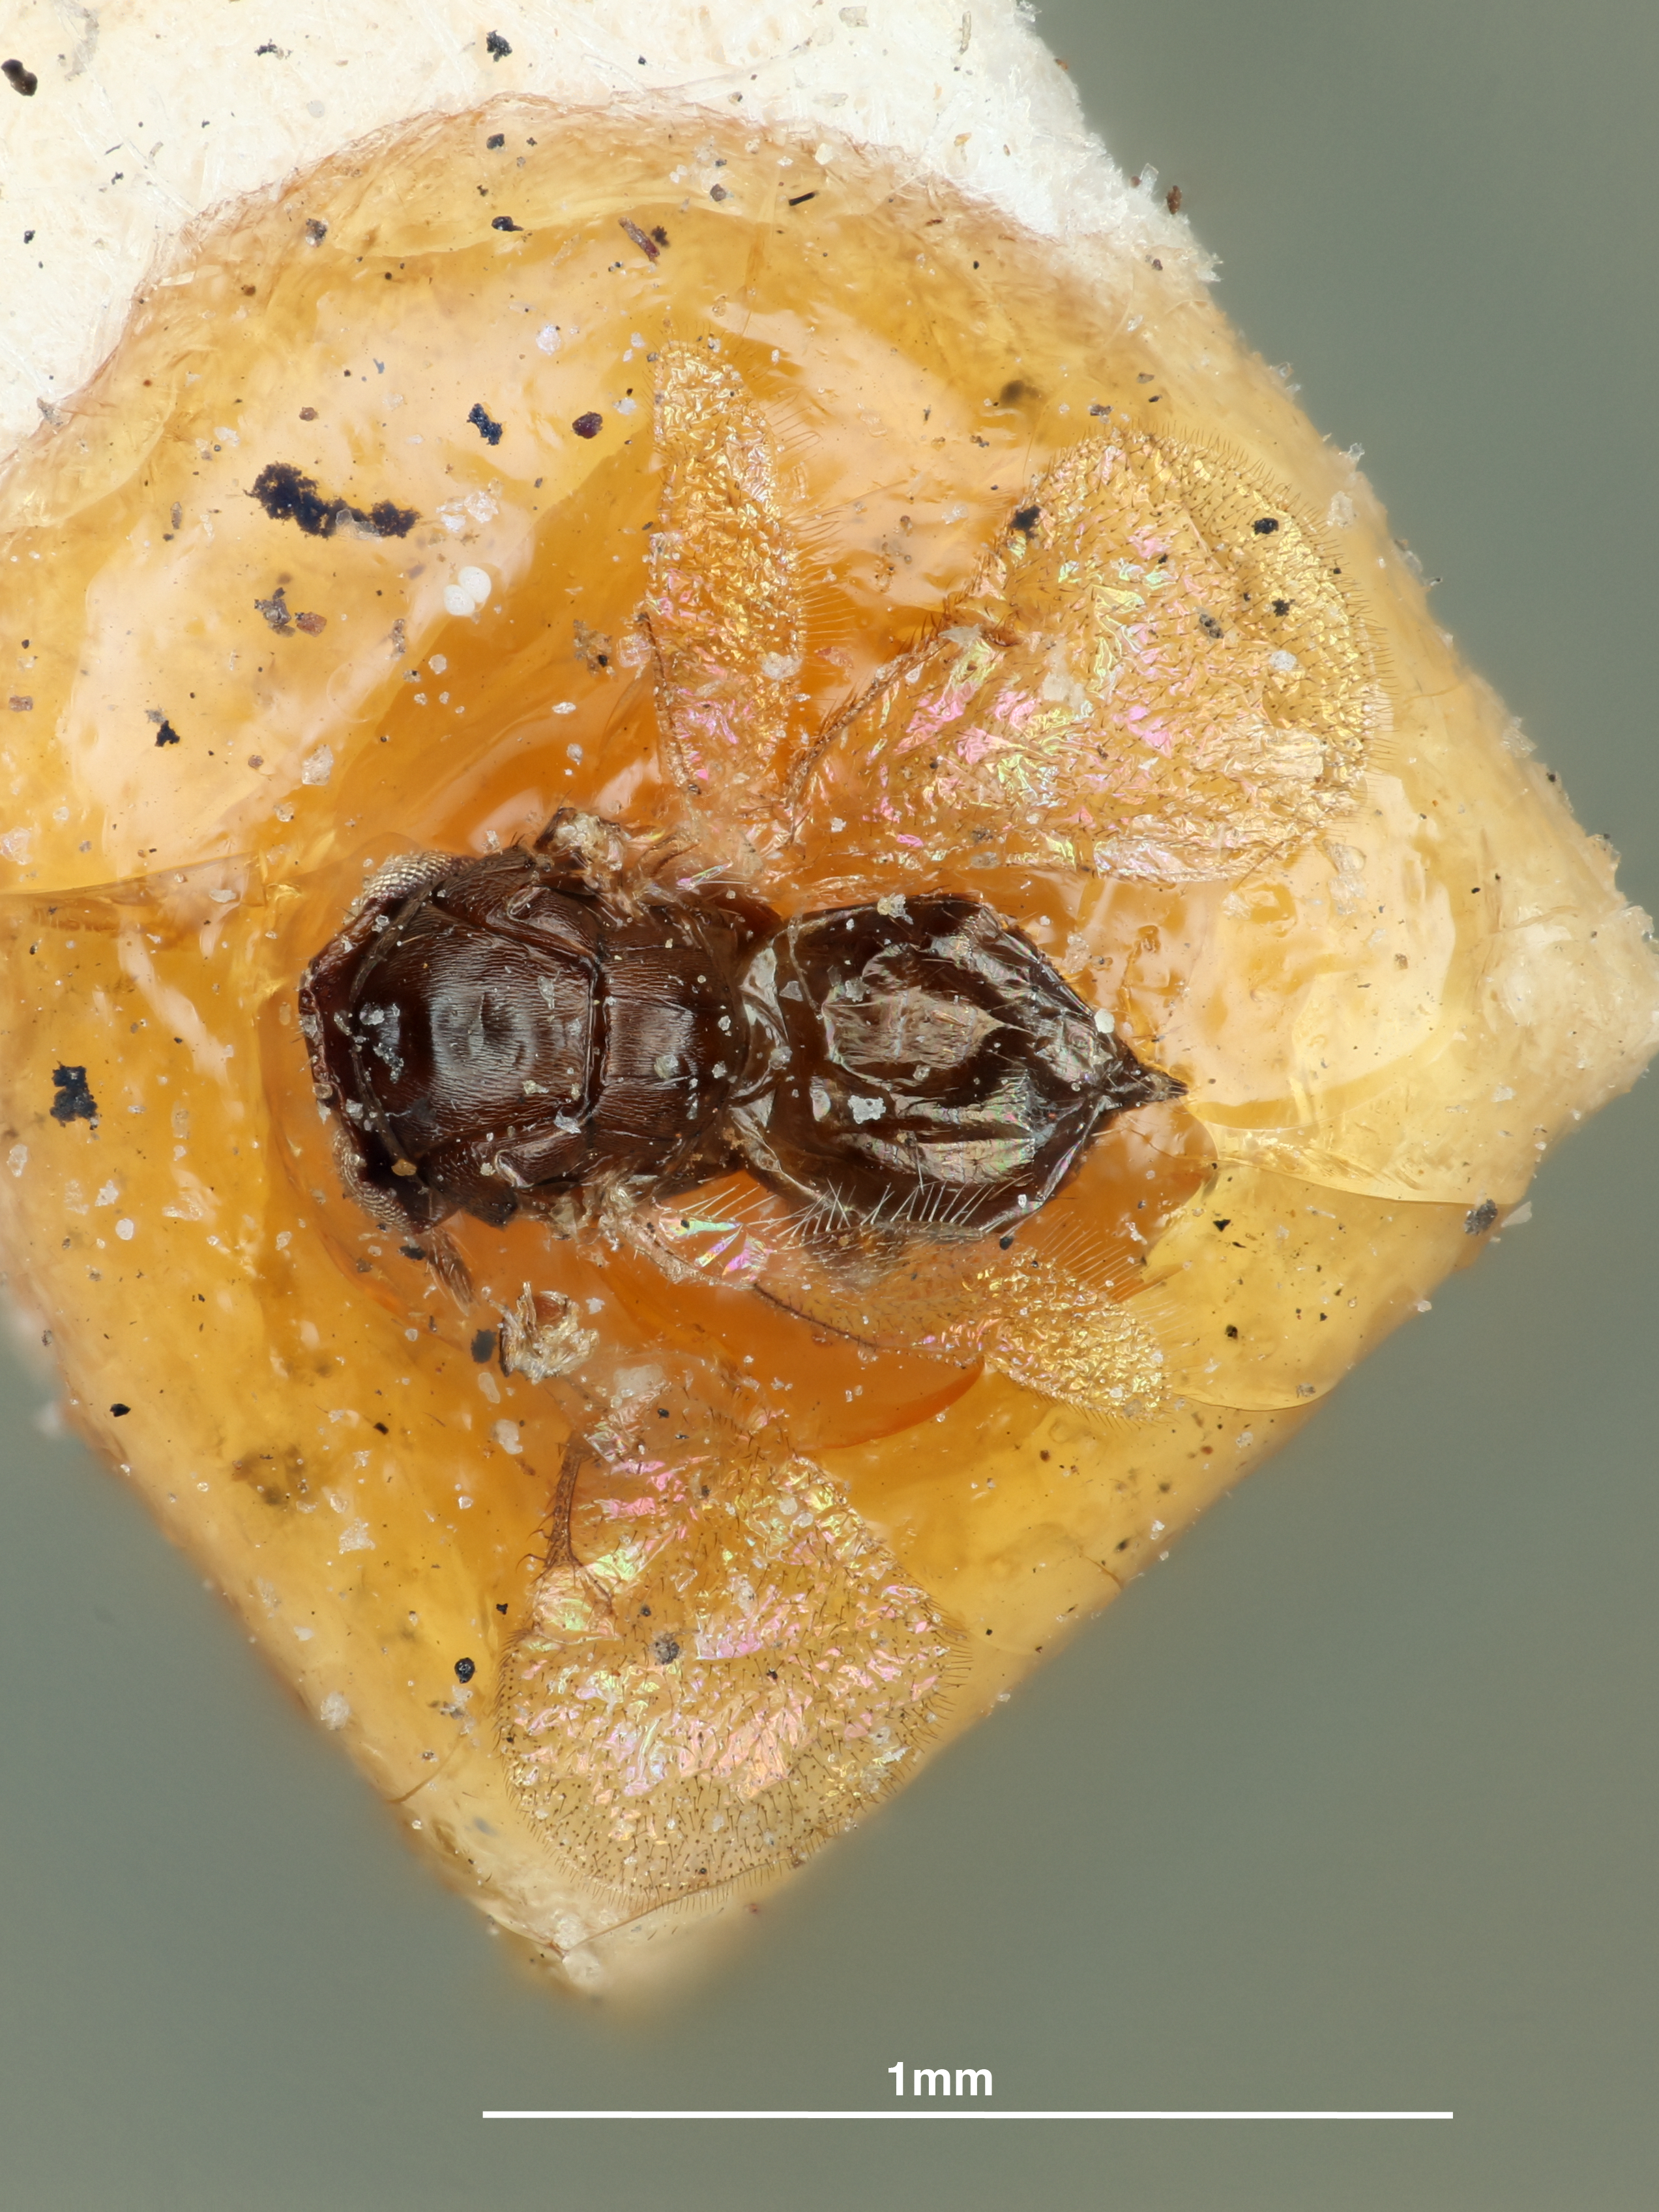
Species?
Hyperteles neuroteri
